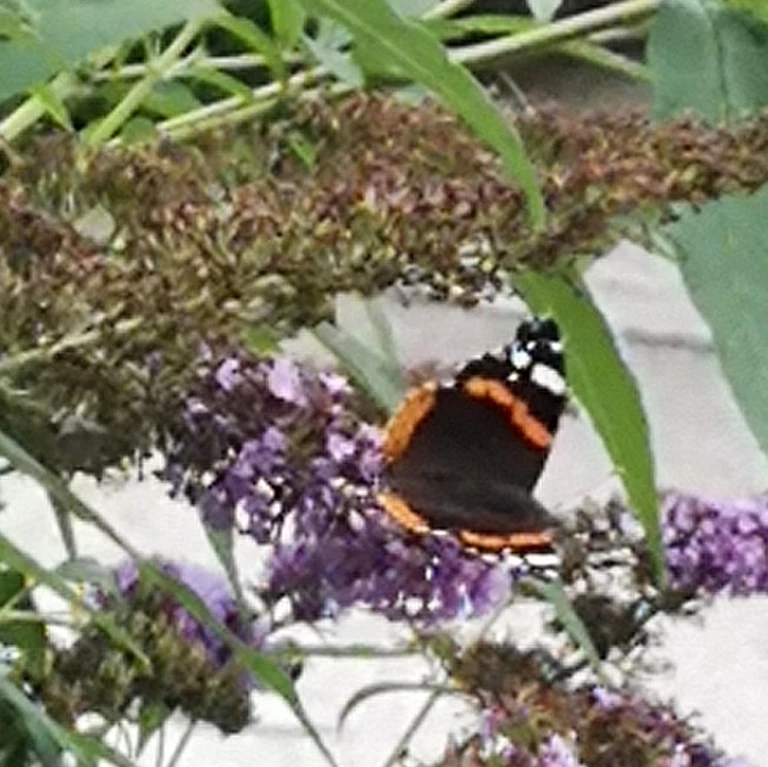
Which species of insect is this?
Vanessa atalanta
